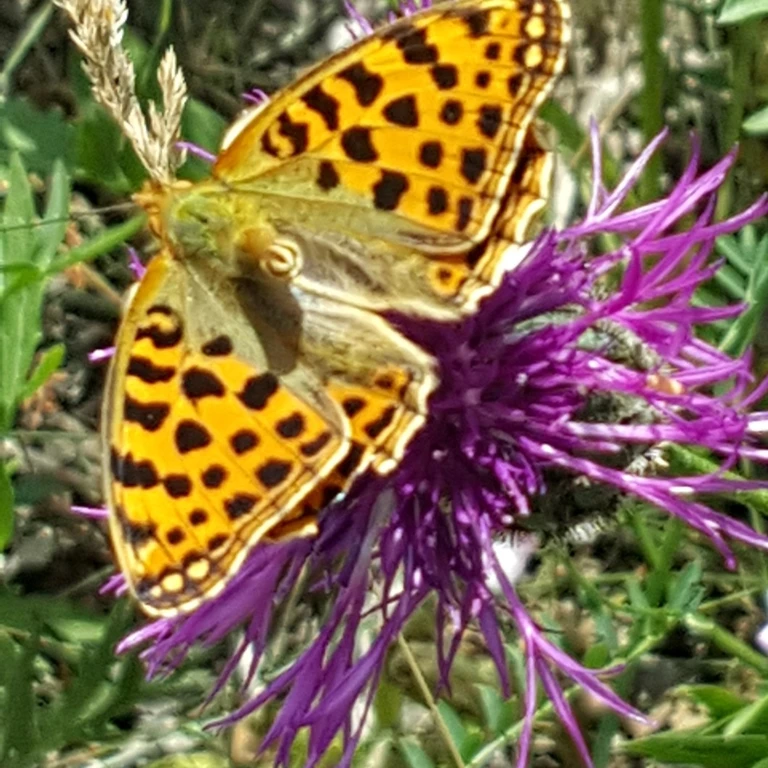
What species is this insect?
Issoria lathonia
